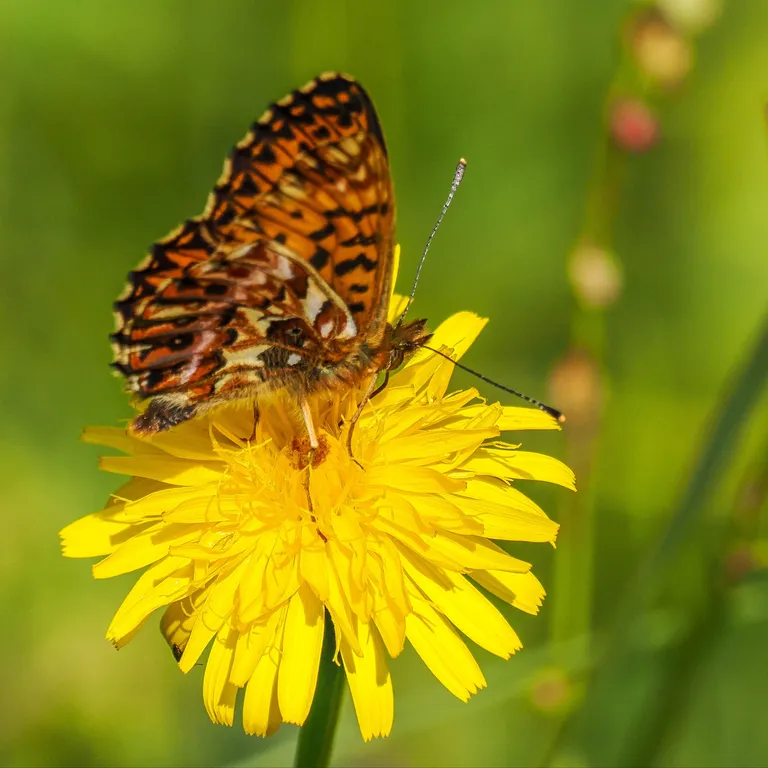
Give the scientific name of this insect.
Boloria titania
